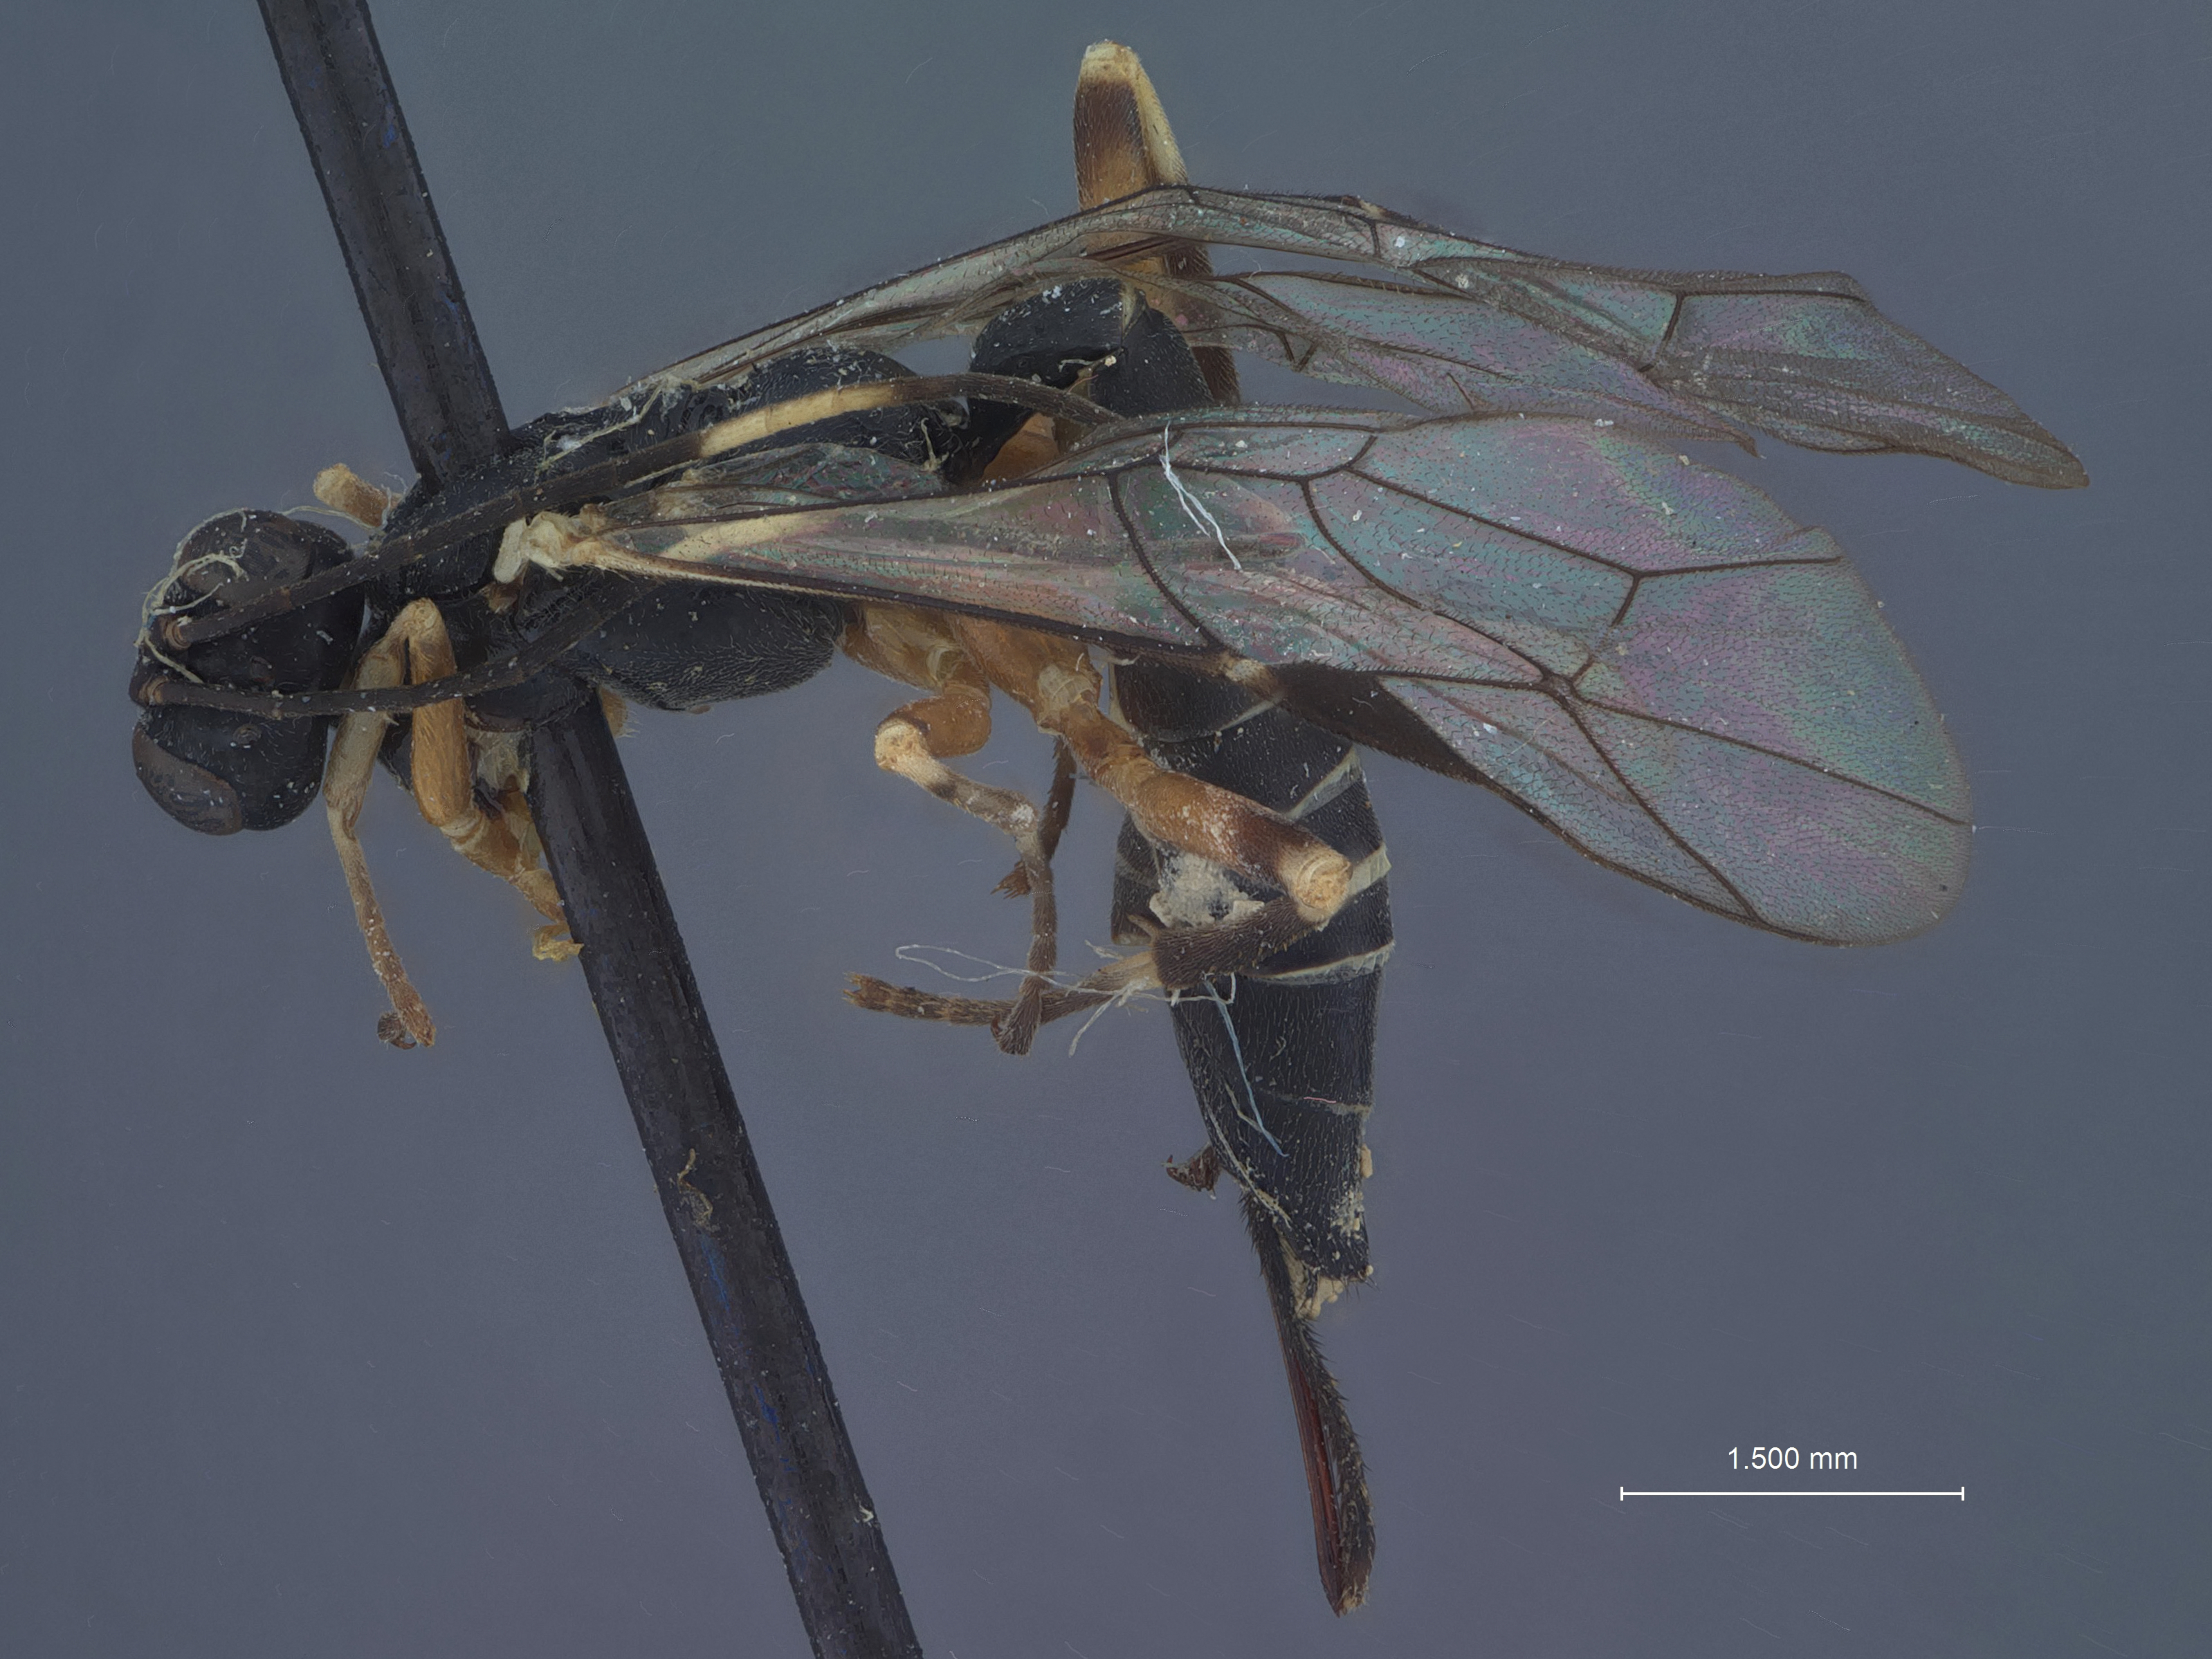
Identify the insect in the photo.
Asternaulax fiskei
